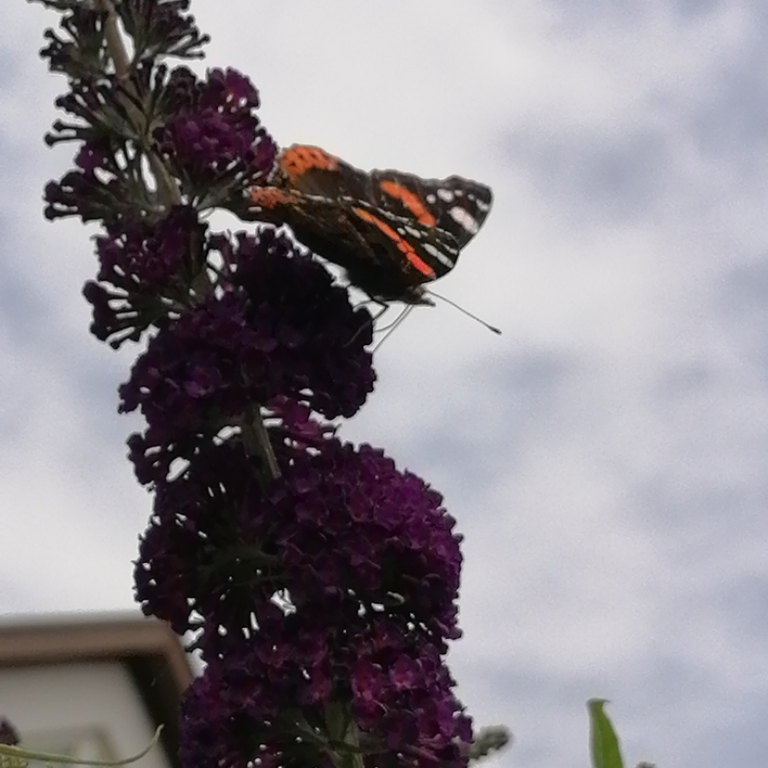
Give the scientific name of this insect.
Vanessa atalanta
